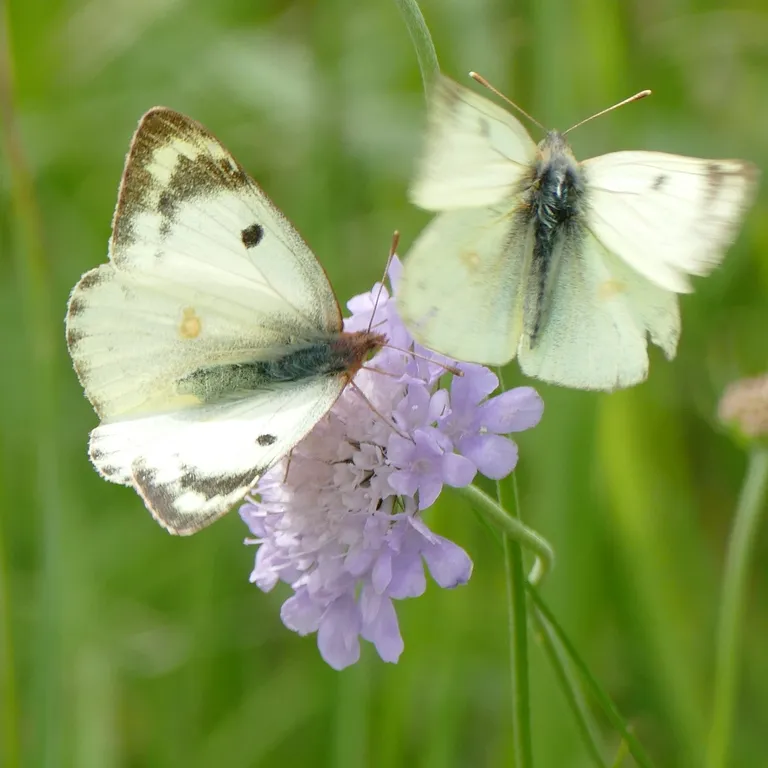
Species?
Colias hyale/alfacariensis
